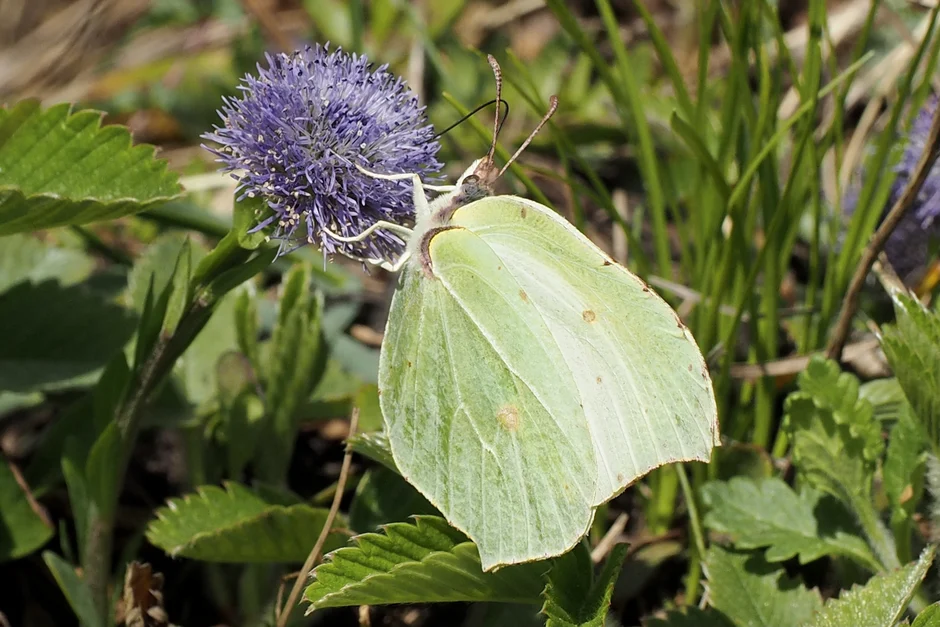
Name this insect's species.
Gonepteryx rhamni
